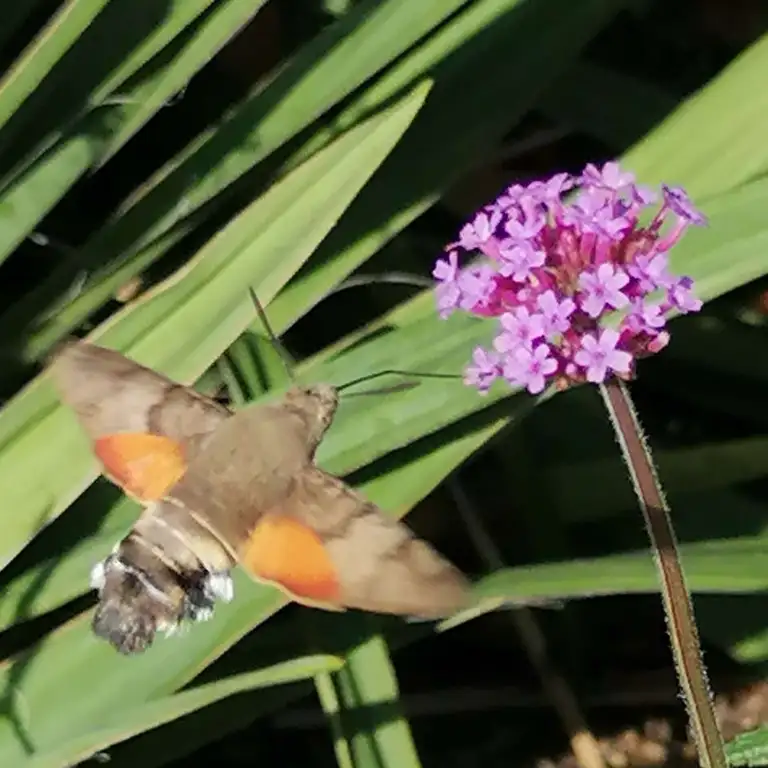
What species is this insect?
Macroglossum stellatarum
